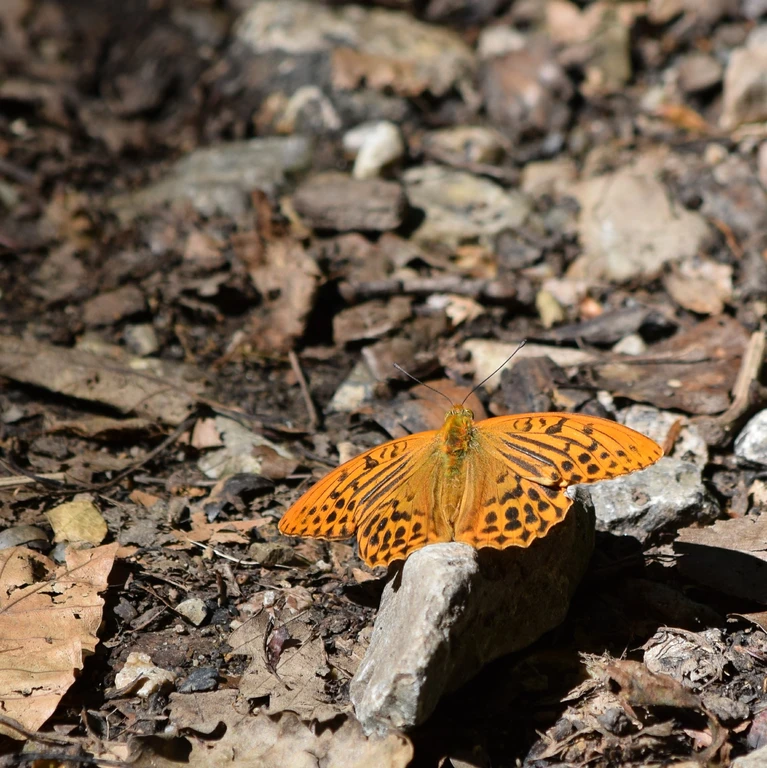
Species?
Argynnis paphia
